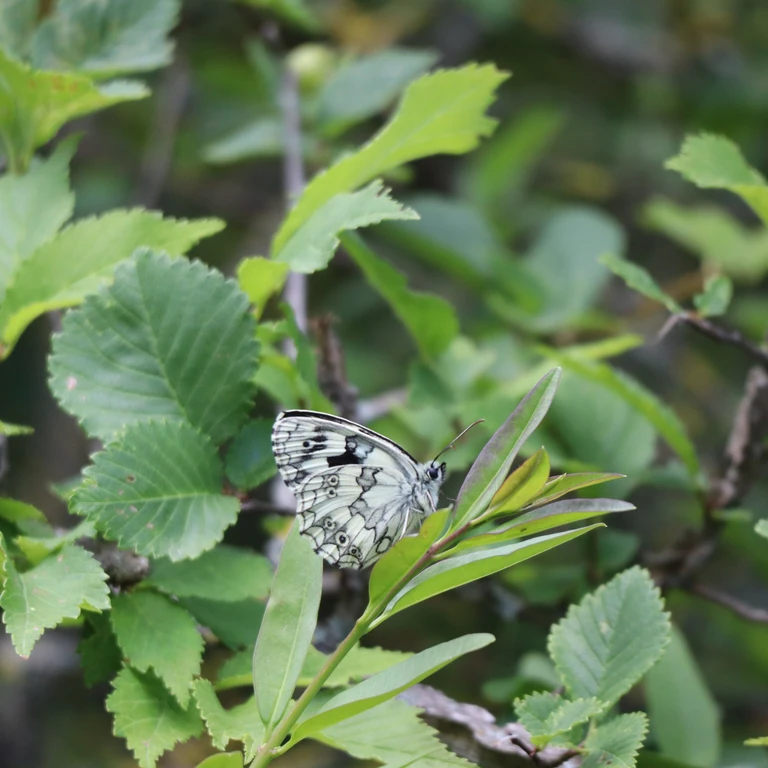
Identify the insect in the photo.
Melanargia galathea
